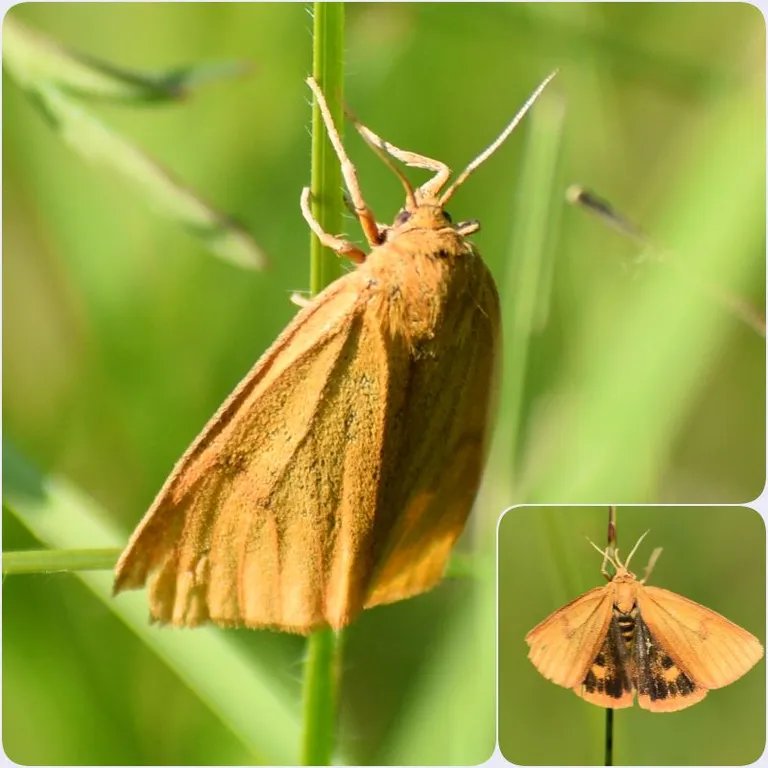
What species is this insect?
Diacrisia sannio
